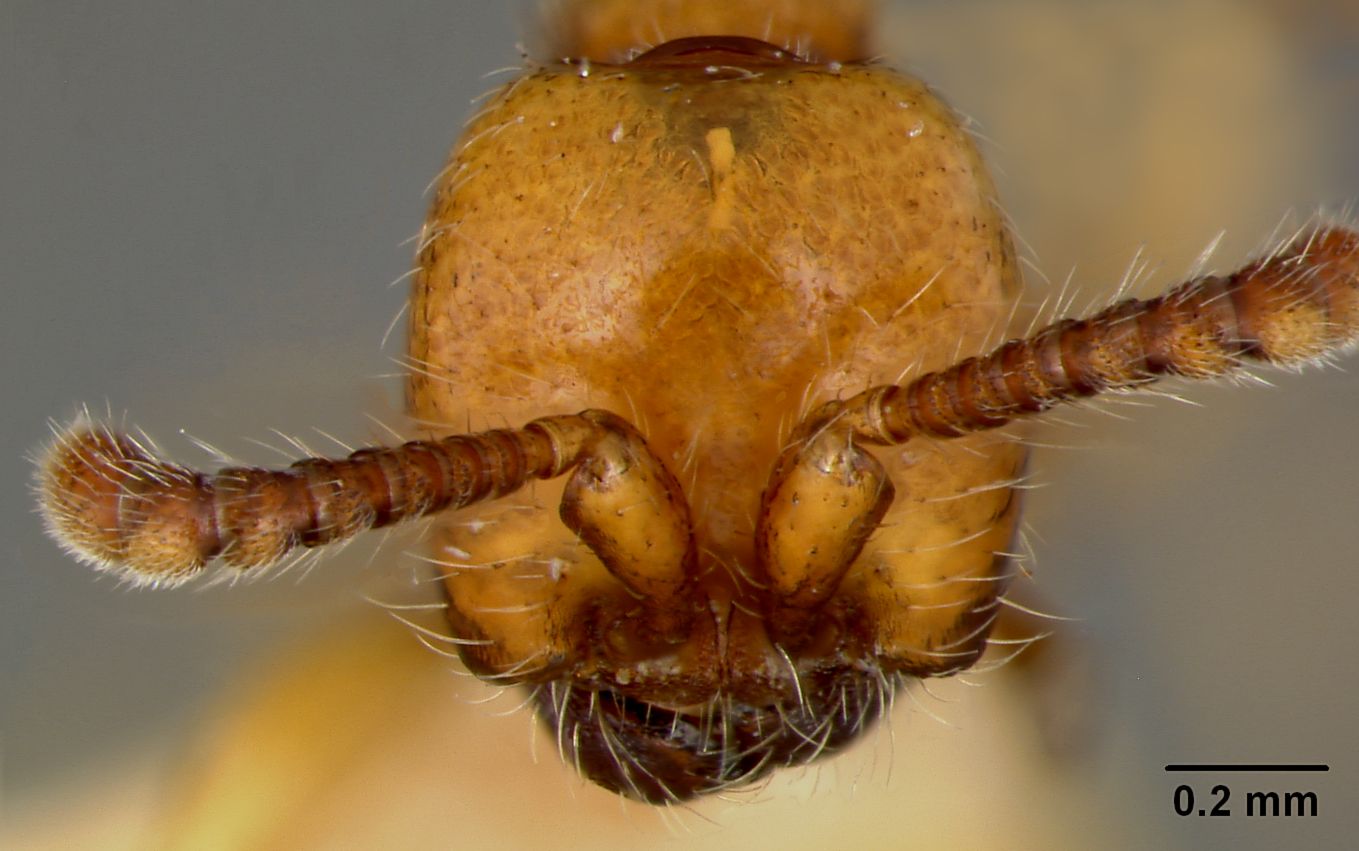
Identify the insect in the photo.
Aenictus powersi
